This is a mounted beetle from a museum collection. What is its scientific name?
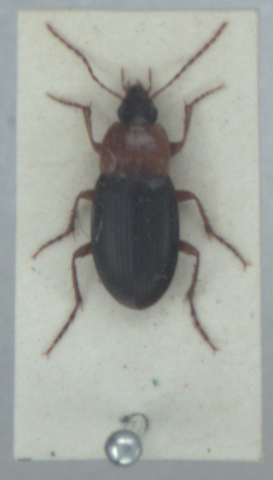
Calathus melanocephalus
